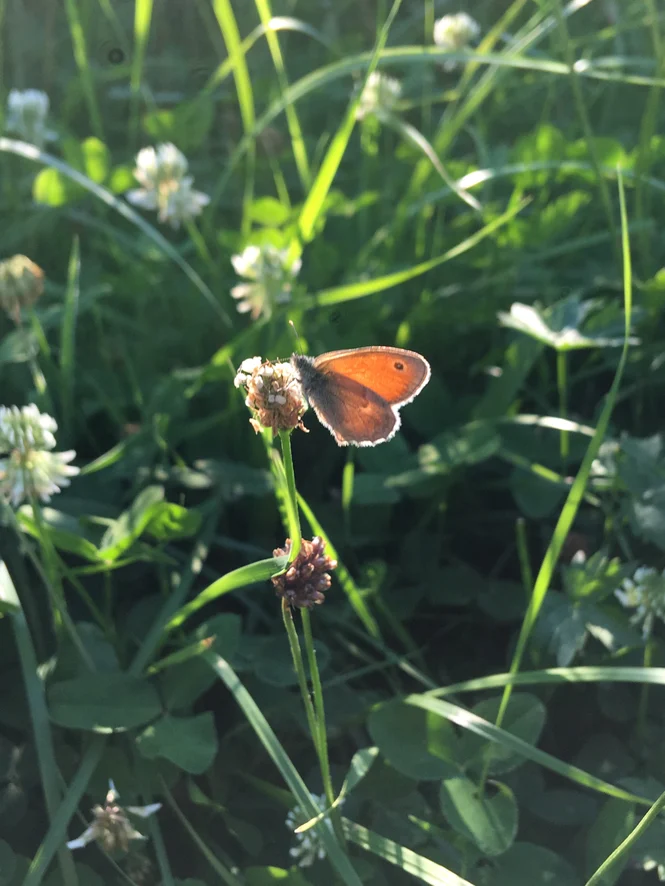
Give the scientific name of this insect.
Coenonympha pamphilus
